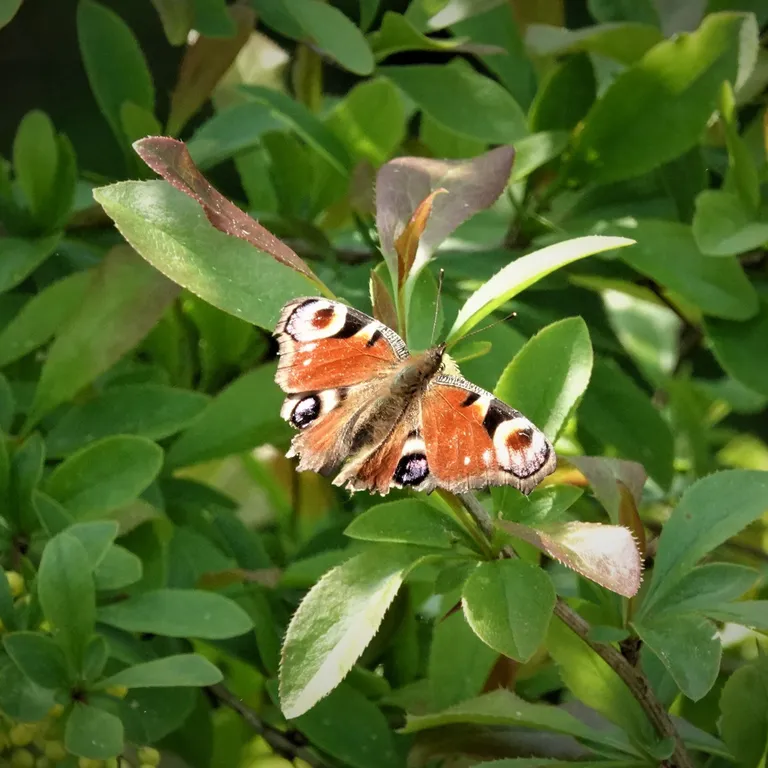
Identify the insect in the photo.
Aglais io
